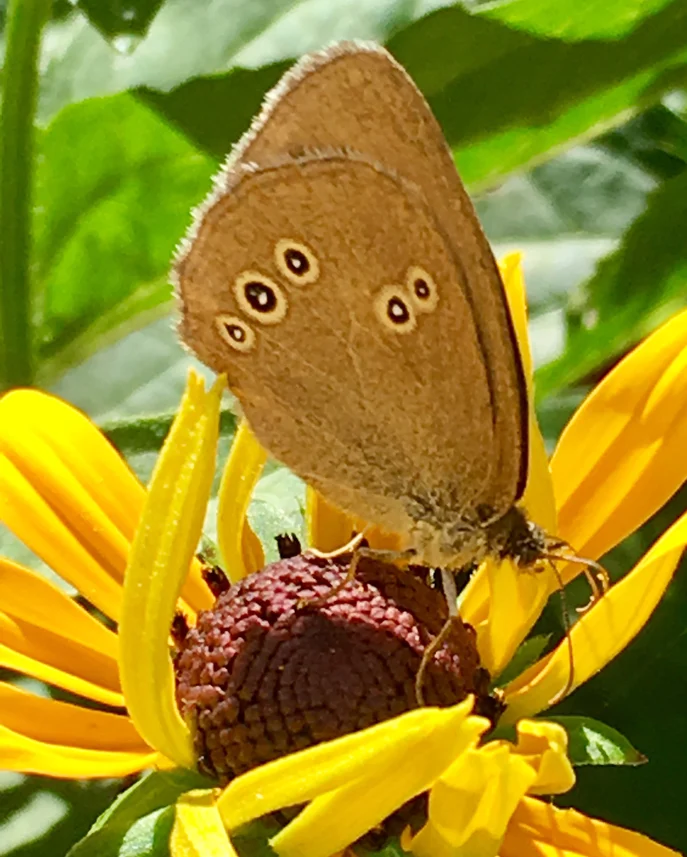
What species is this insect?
Aphantopus hyperantus
